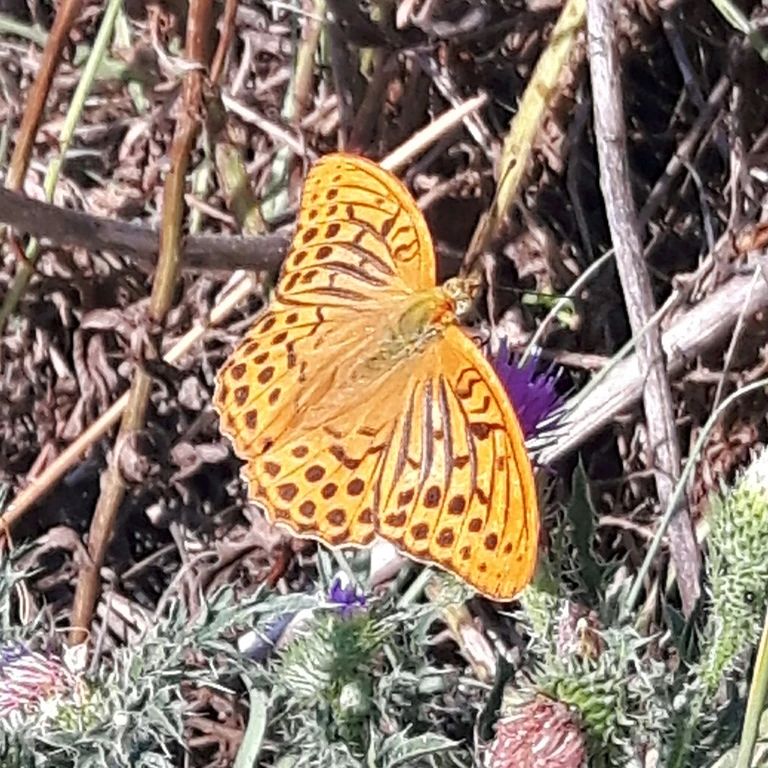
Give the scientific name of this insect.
Argynnis paphia
